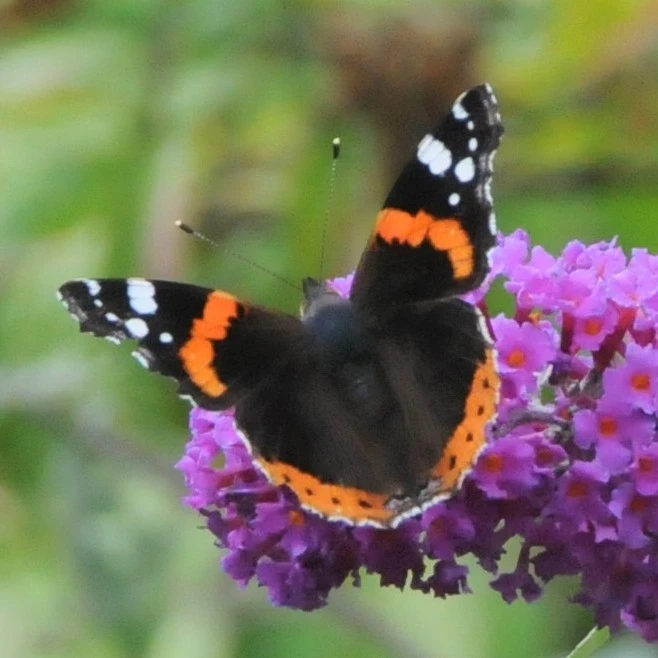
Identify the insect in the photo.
Vanessa atalanta
